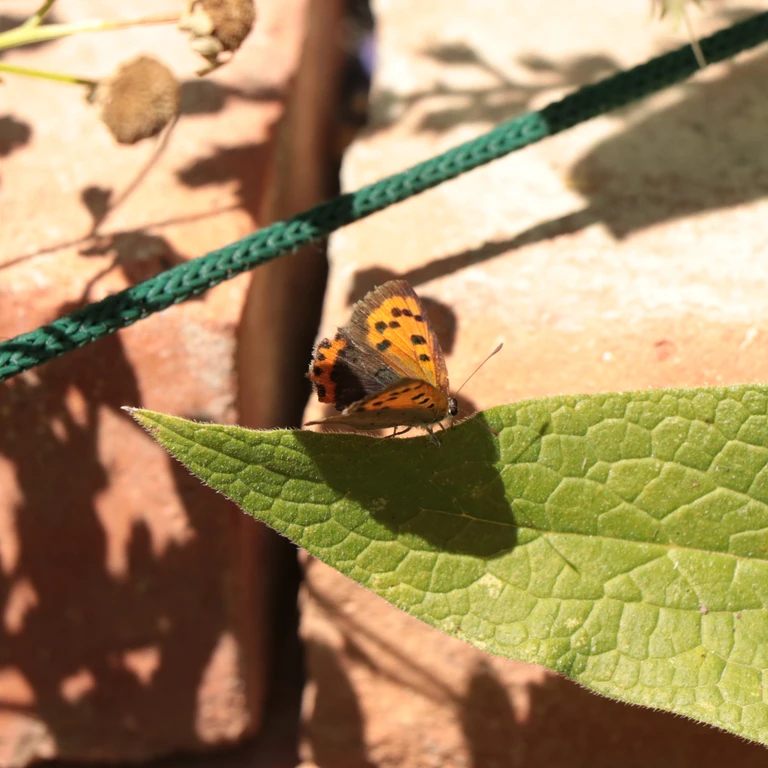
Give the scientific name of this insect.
Lycaena phlaeas
